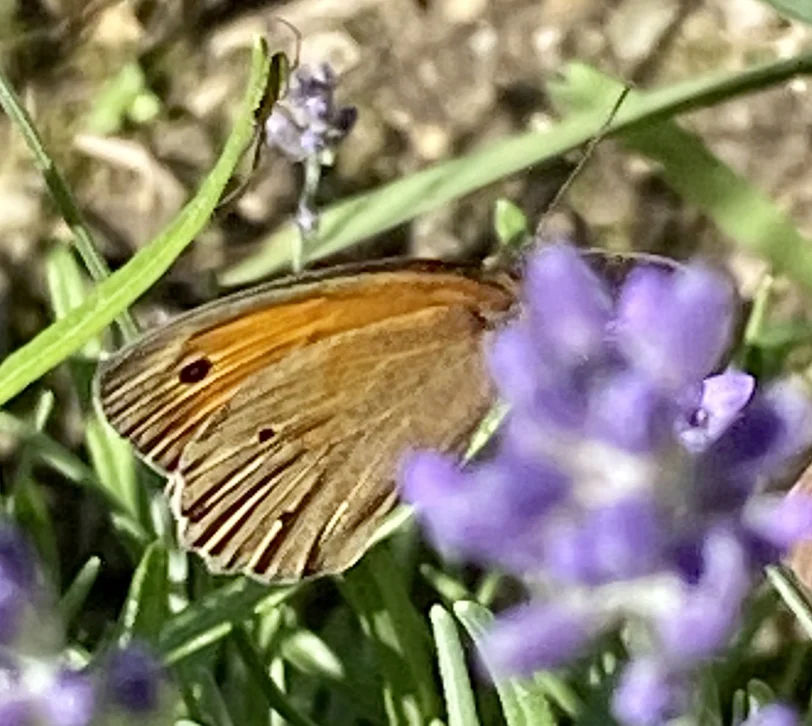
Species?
Maniola jurtina
